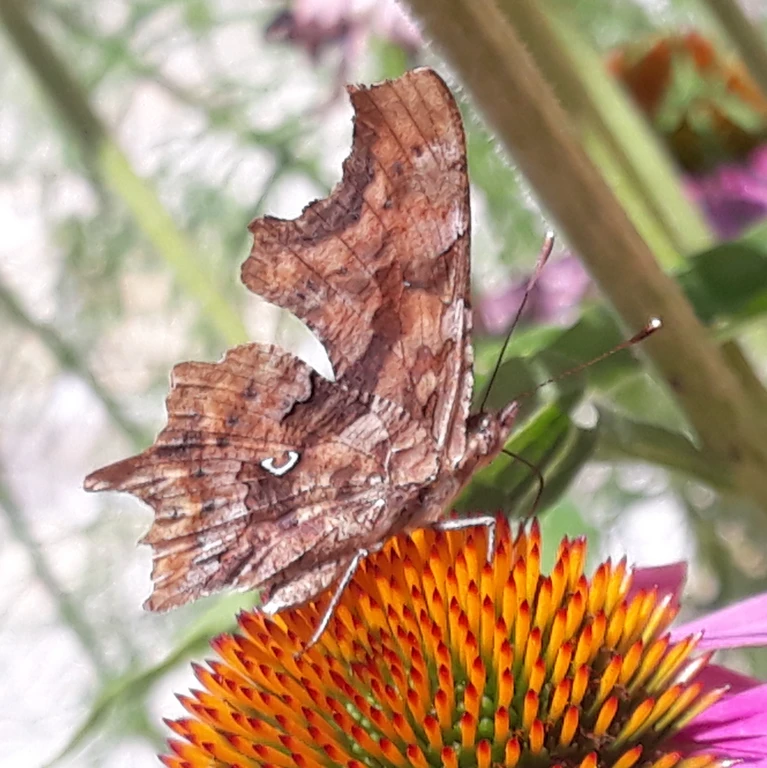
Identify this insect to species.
Polygonia c-album
